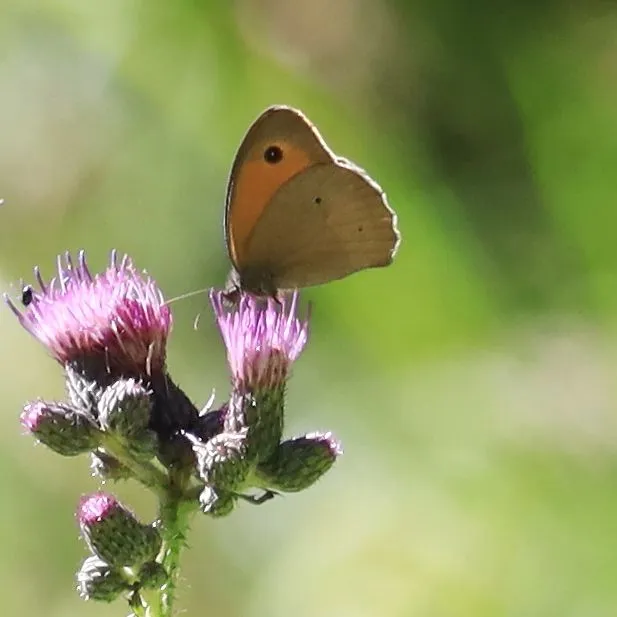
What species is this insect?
Maniola jurtina
